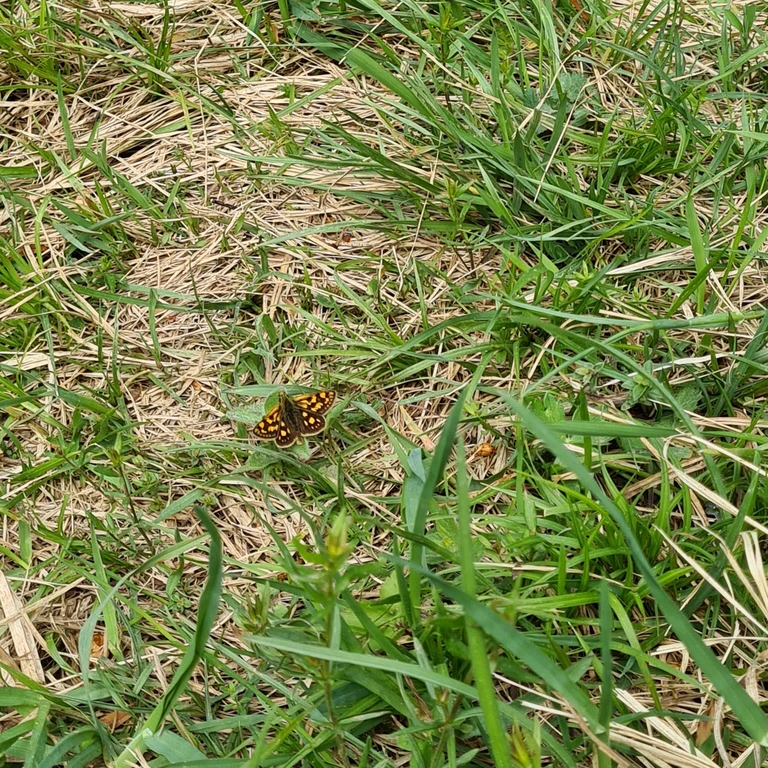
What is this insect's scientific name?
Carterocephalus palaemon
